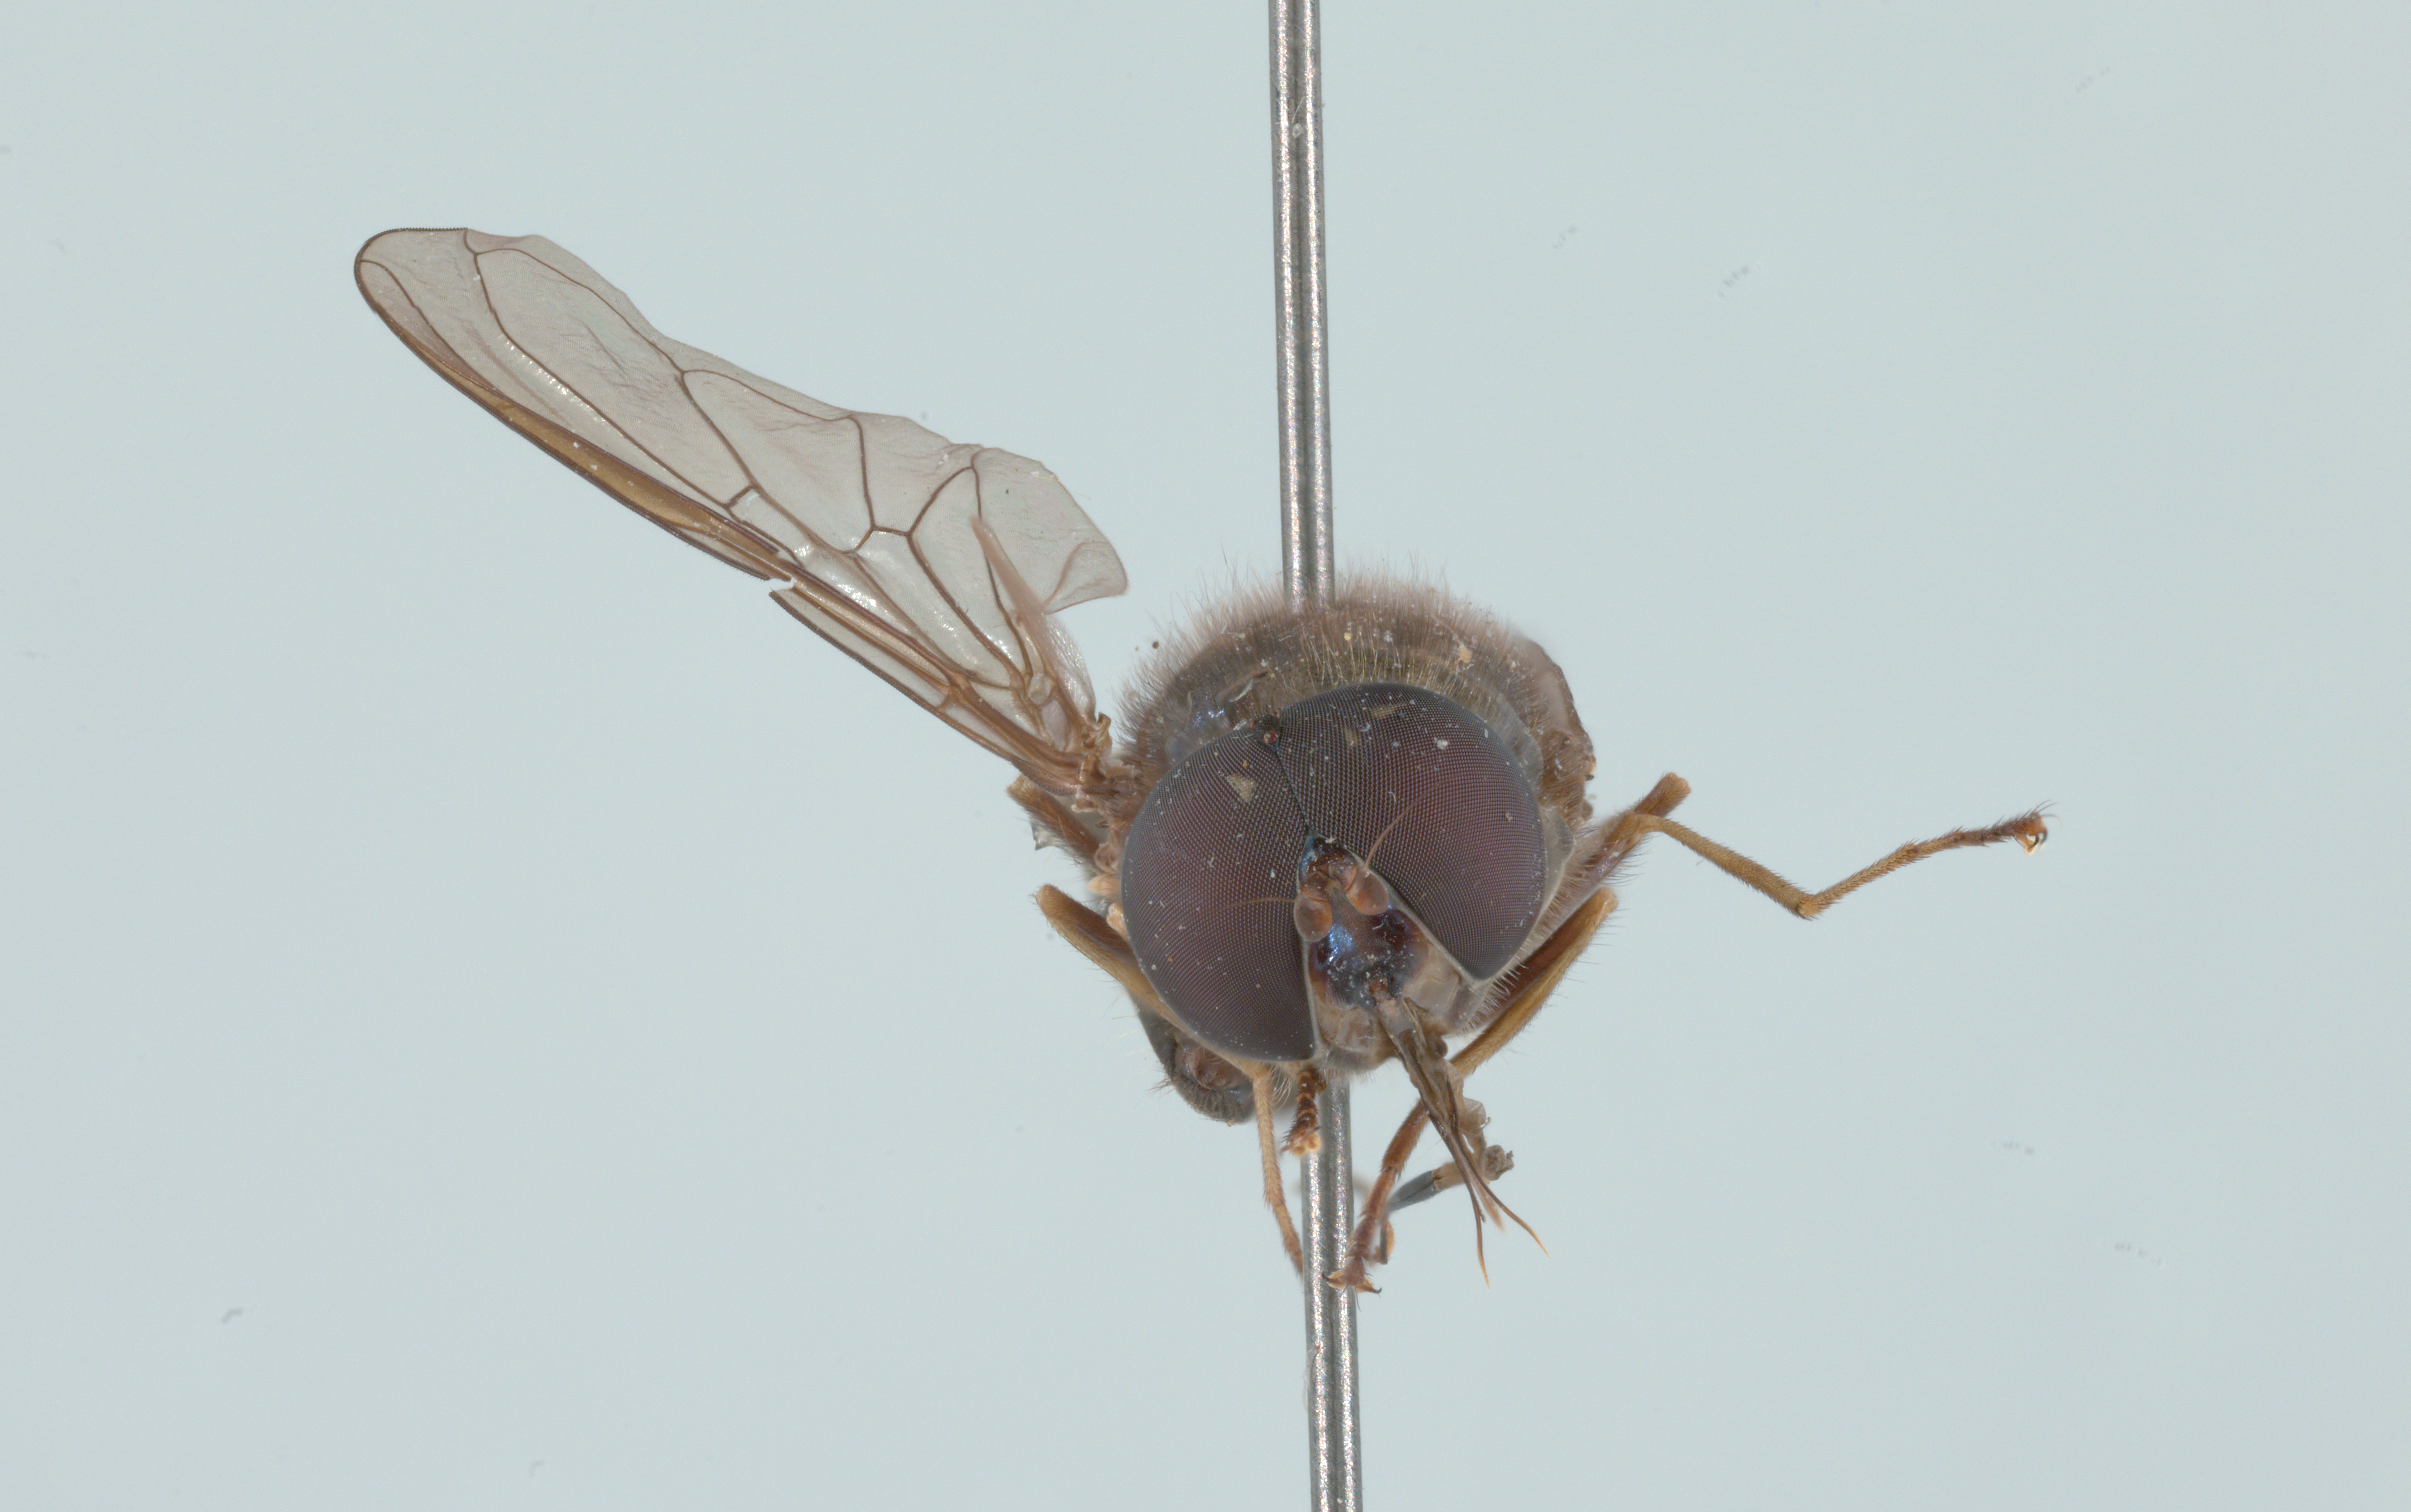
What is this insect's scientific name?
Rhingia cyanoprora
